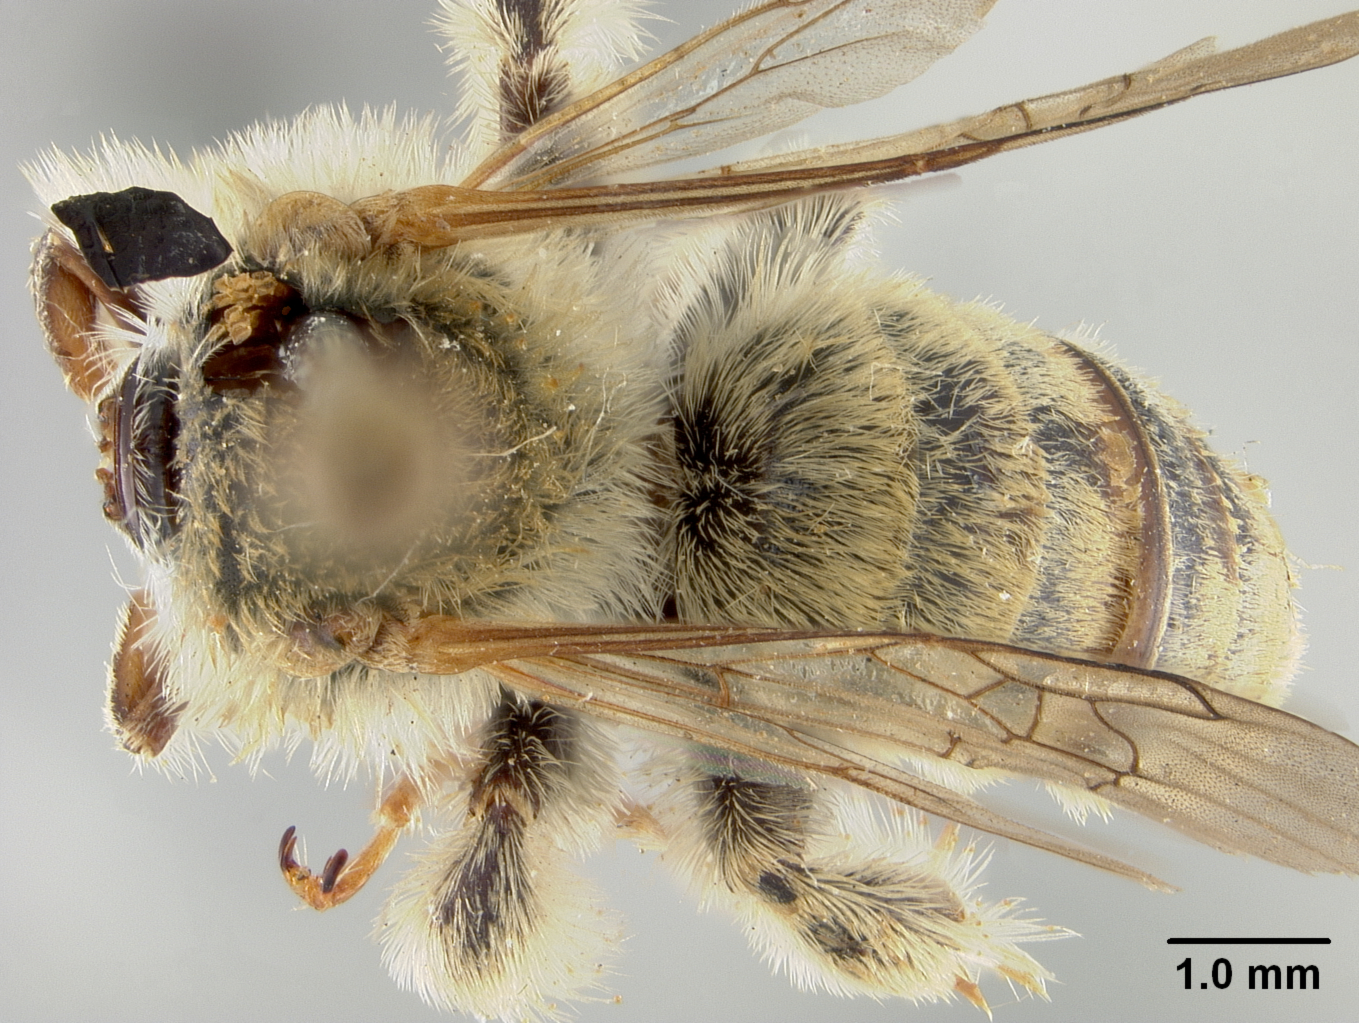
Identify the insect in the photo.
Dasiapis ochracea
